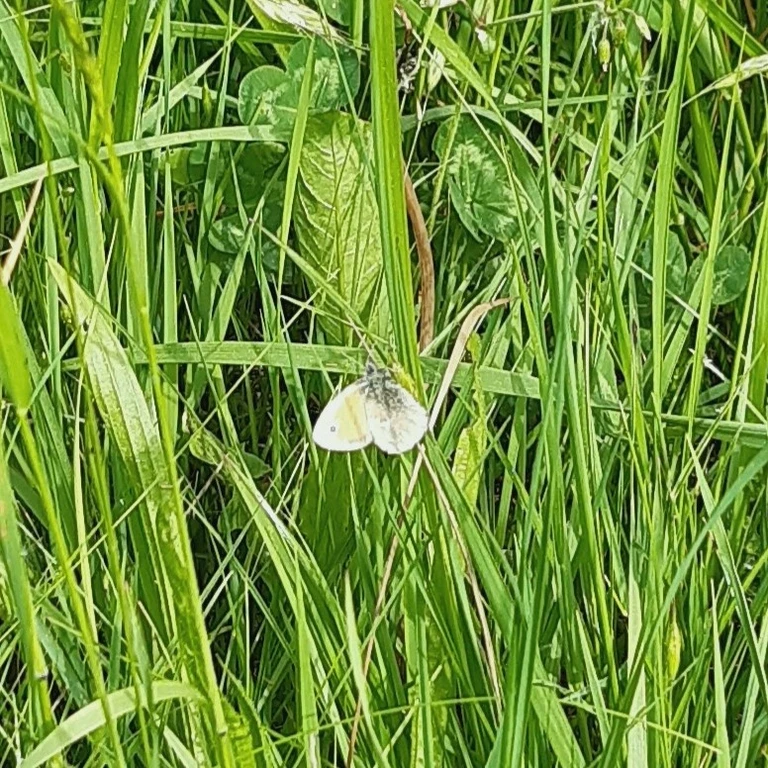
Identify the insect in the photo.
Coenonympha pamphilus
